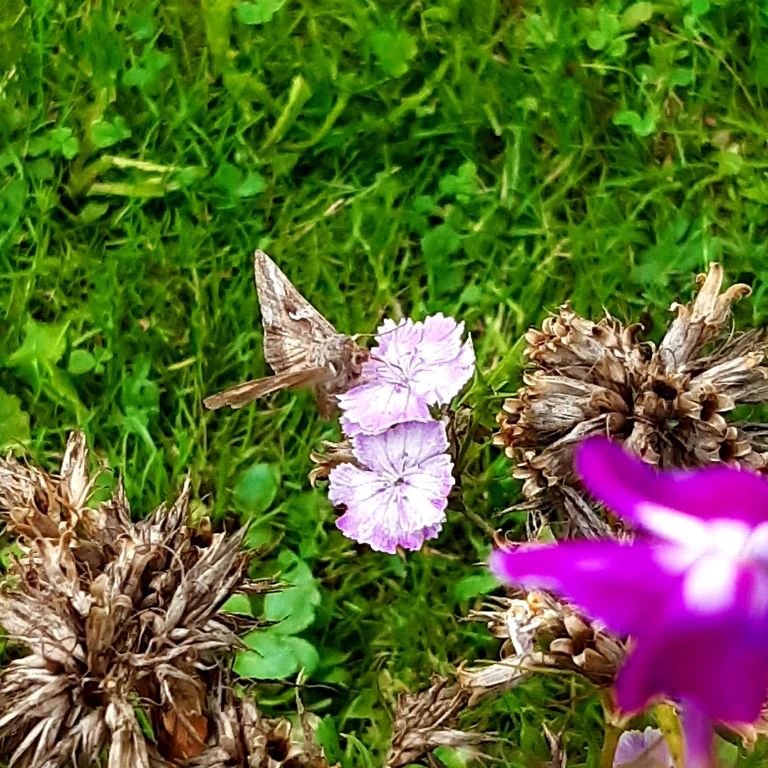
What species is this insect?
Autographa gamma
